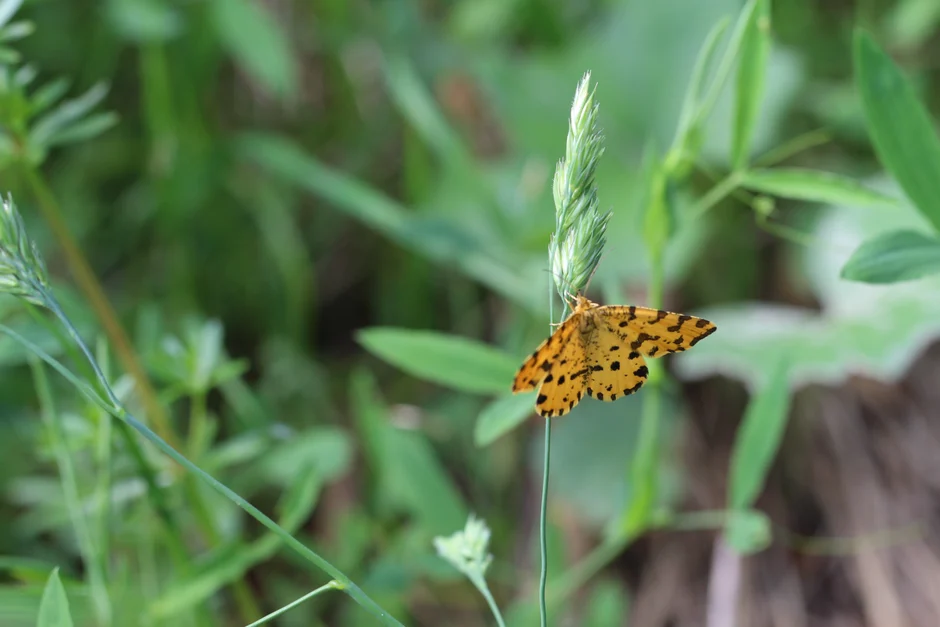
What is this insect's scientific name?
Pseudopanthera macularia
